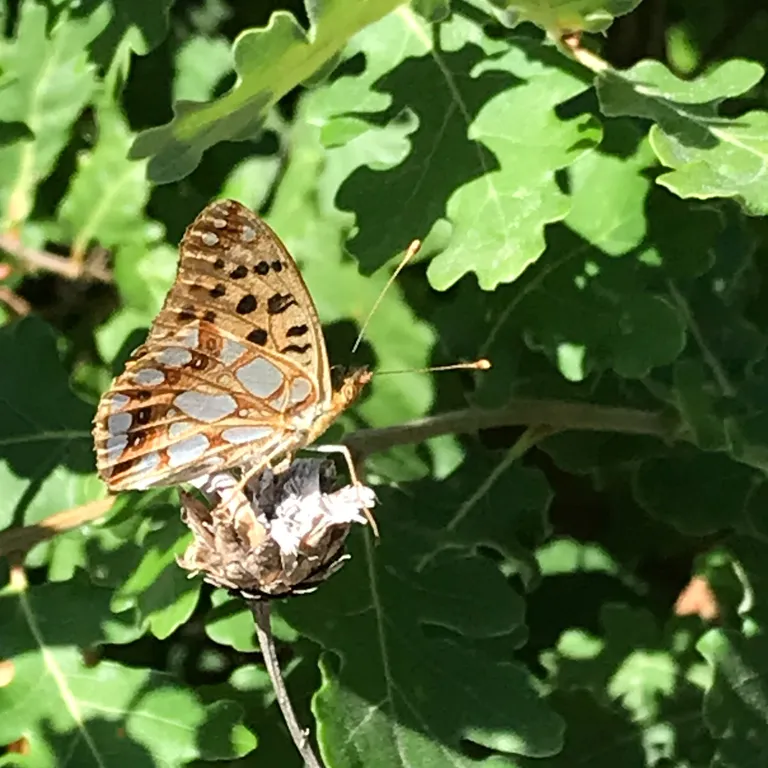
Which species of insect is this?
Issoria lathonia
